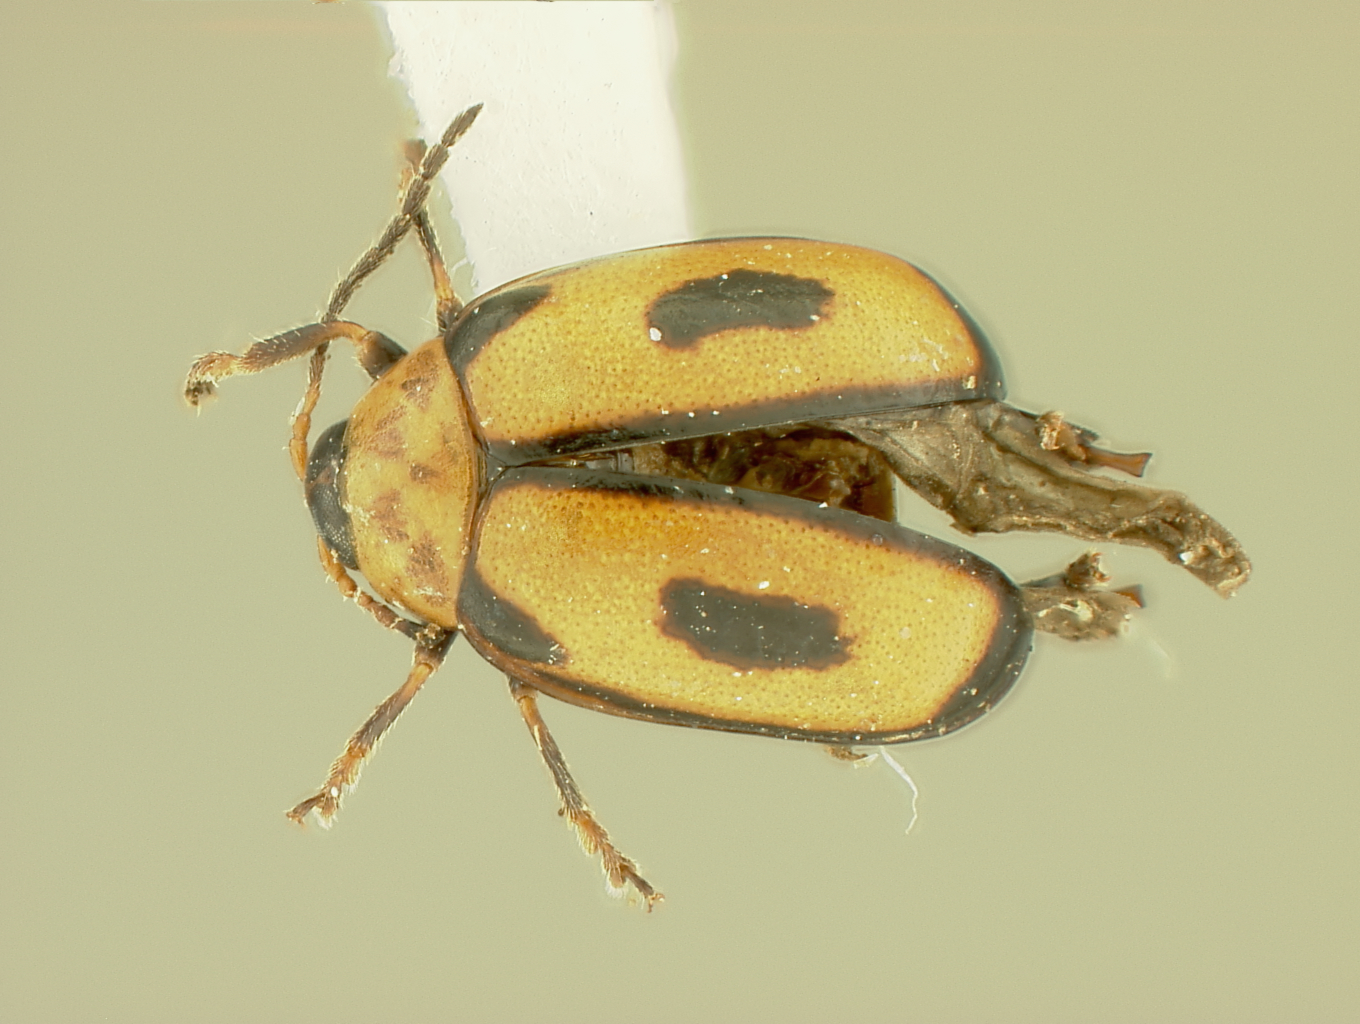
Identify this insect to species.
Megistops melanoloma
